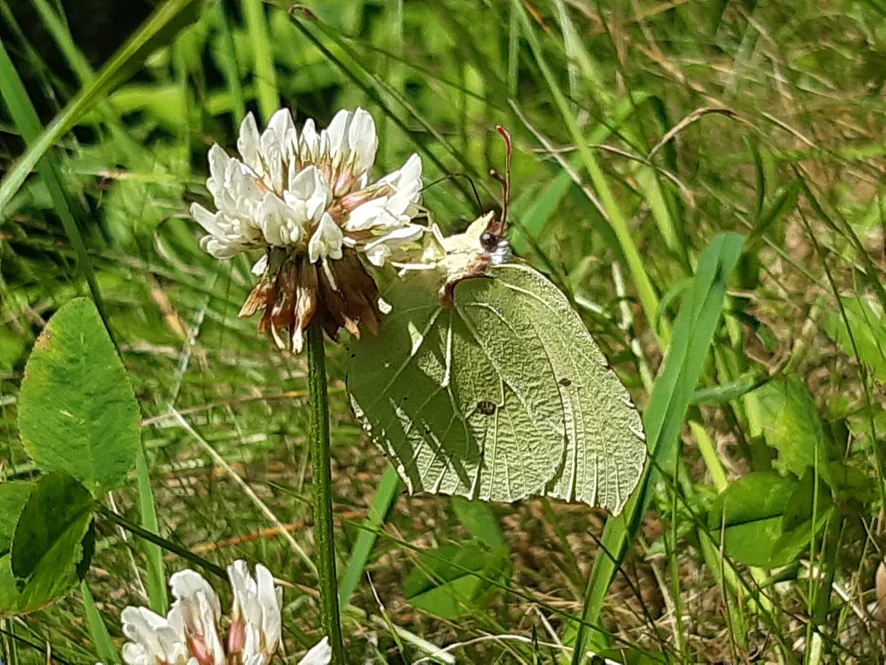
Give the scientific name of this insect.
Gonepteryx rhamni
